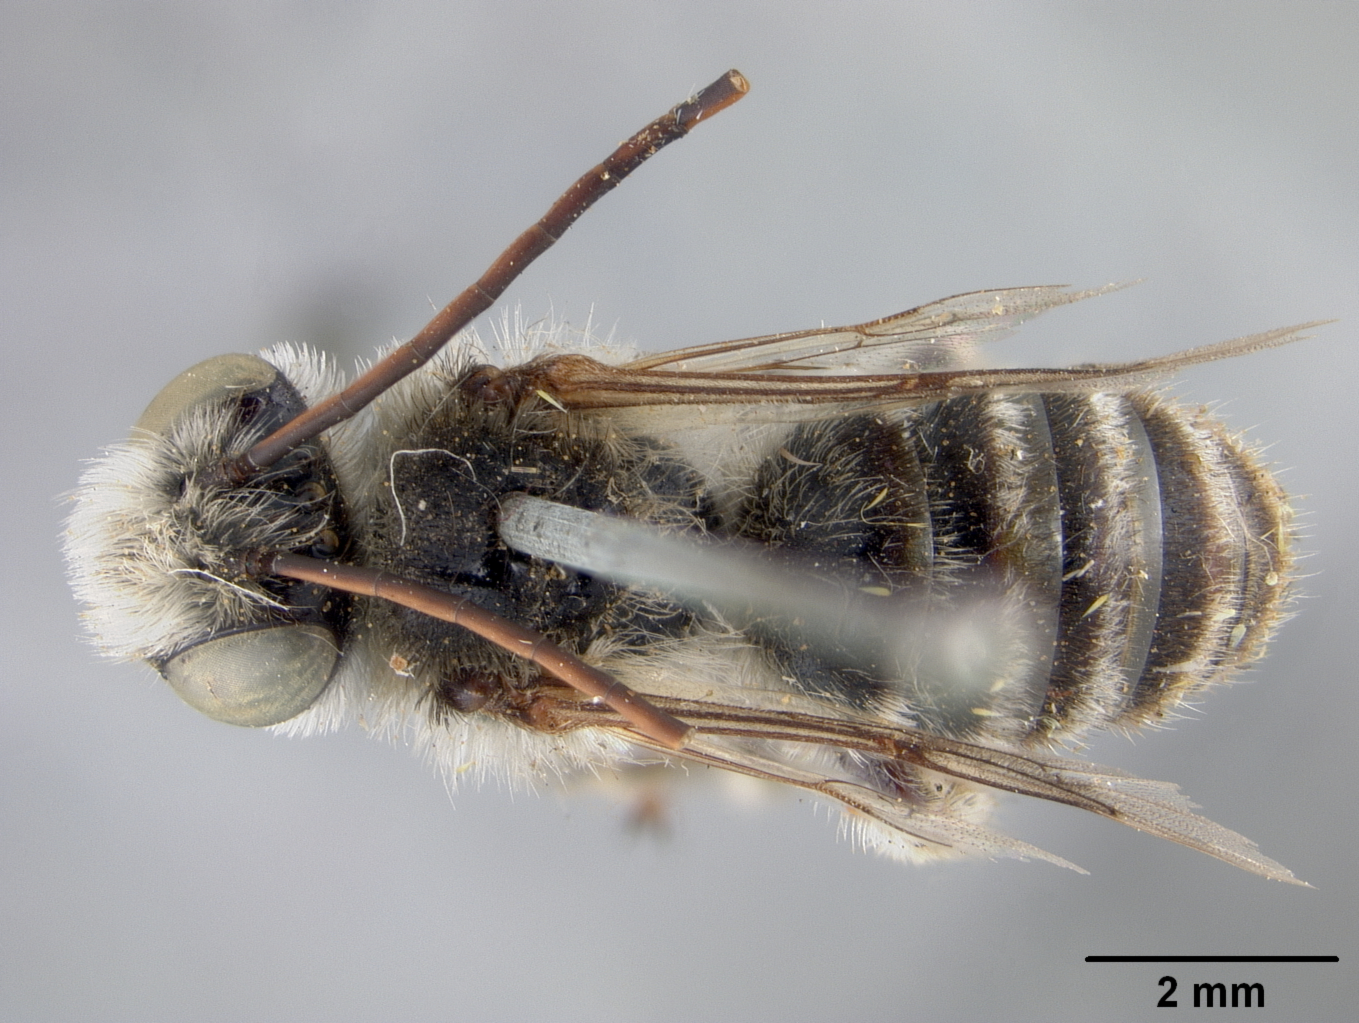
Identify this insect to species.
Melissodes personatella
